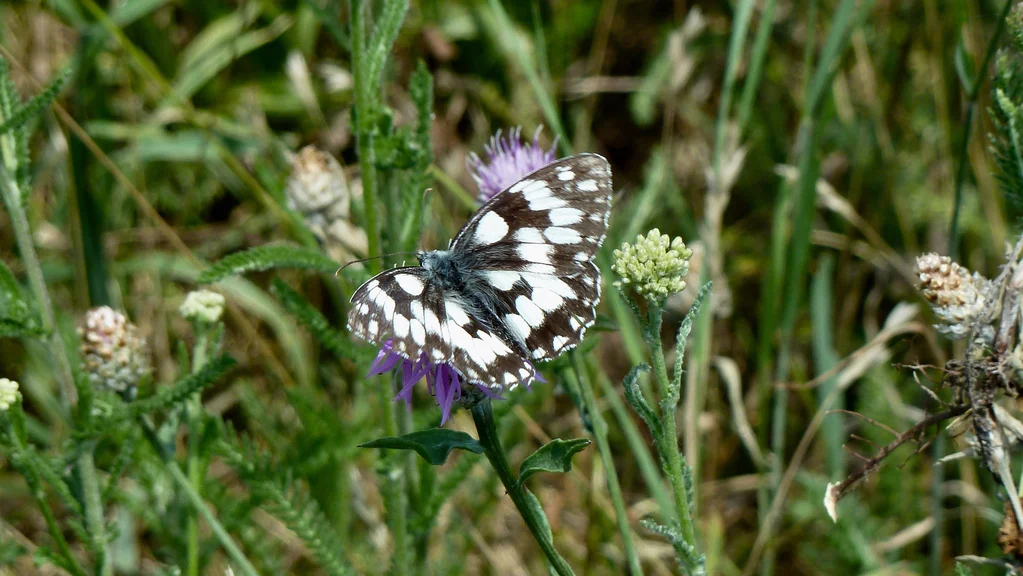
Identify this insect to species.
Melanargia galathea
